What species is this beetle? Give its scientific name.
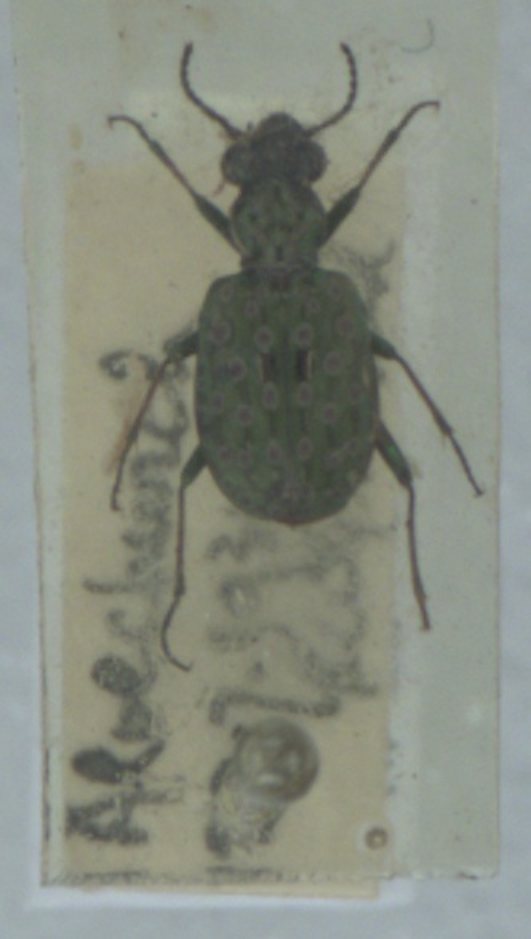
Elaphrus riparius
